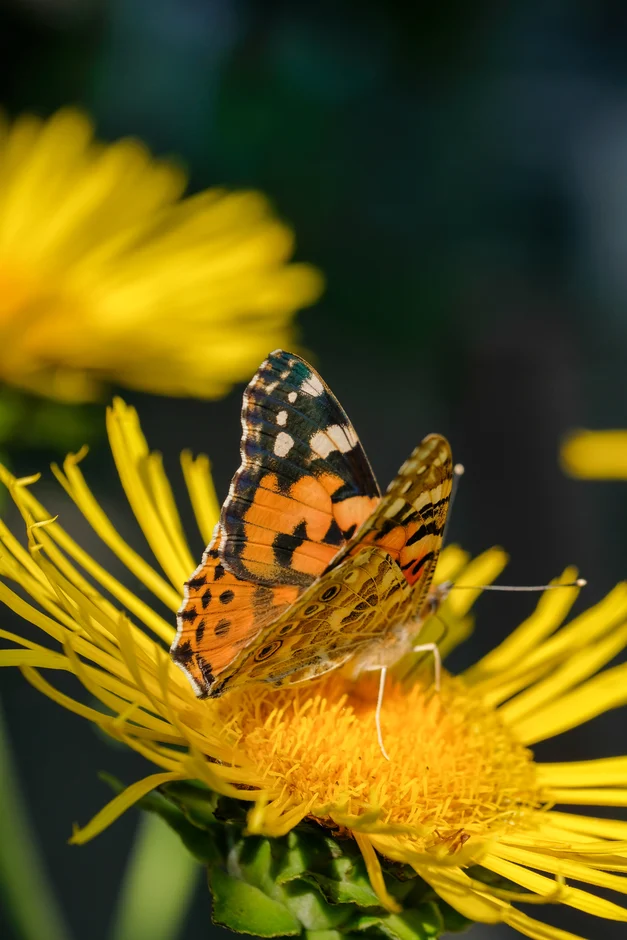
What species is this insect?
Vanessa cardui
